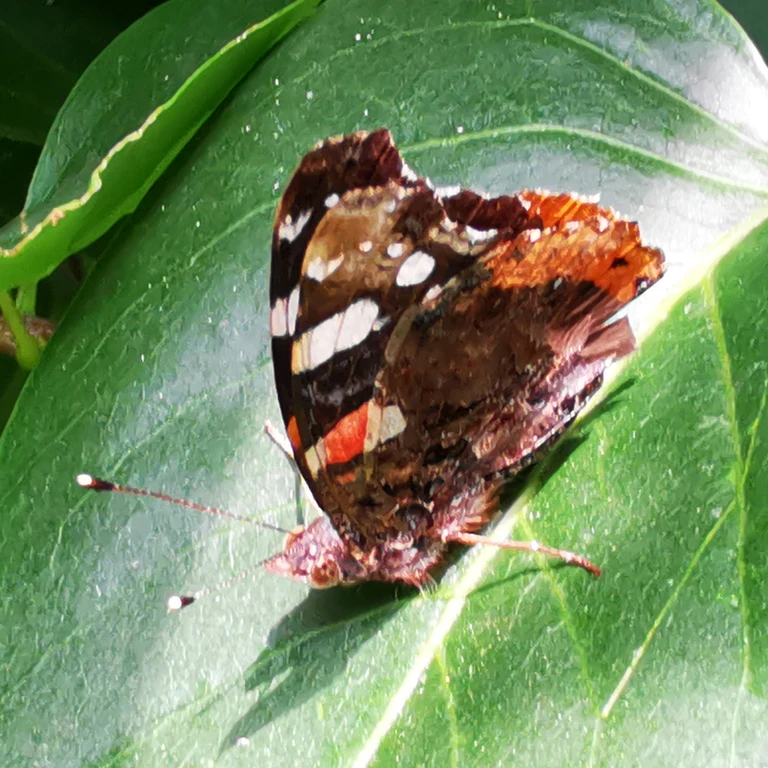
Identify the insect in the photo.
Vanessa atalanta
